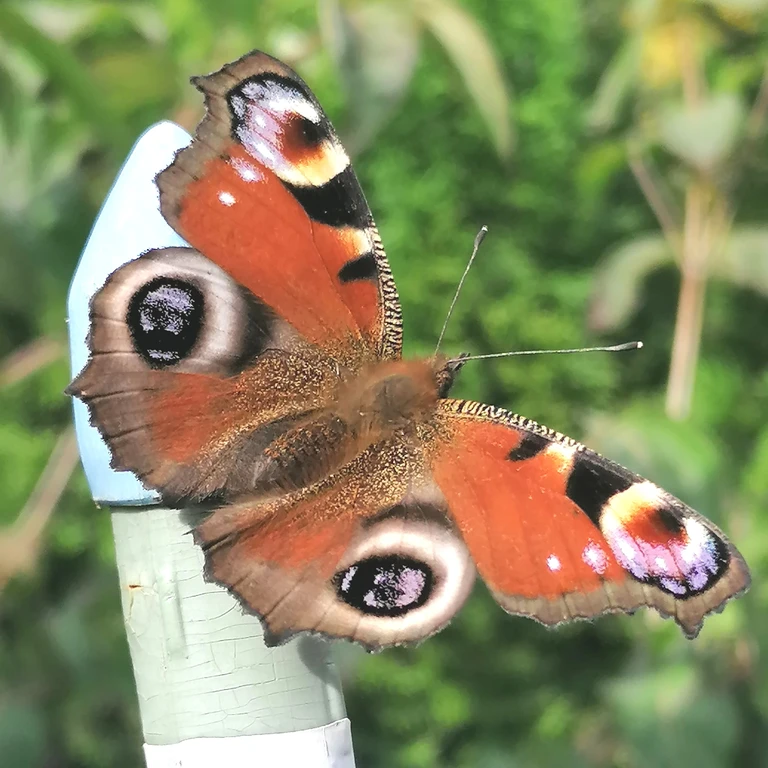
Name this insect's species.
Aglais io
